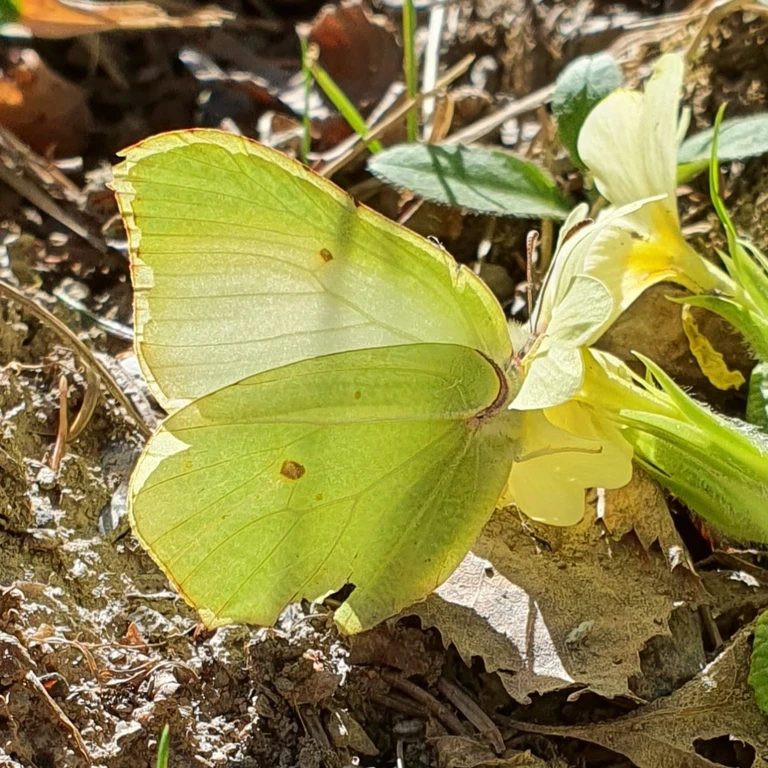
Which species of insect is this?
Gonepteryx rhamni
